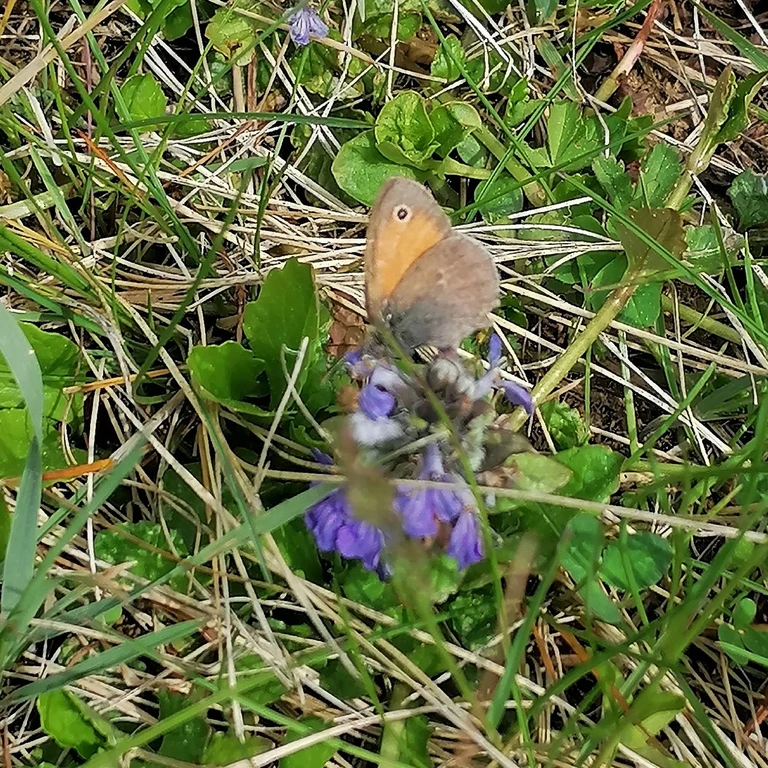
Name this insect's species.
Coenonympha pamphilus
